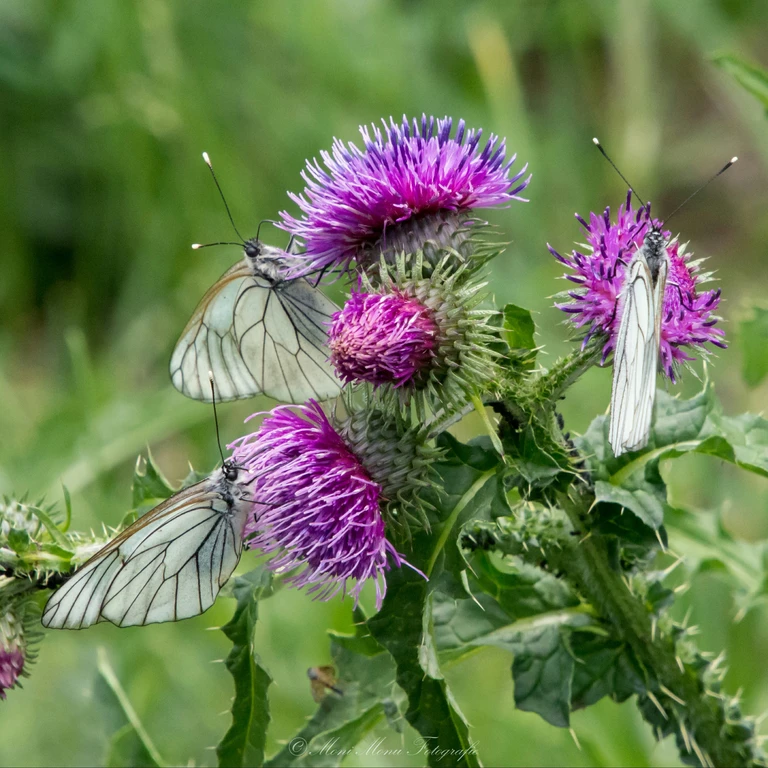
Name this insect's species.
Aporia crataegi
